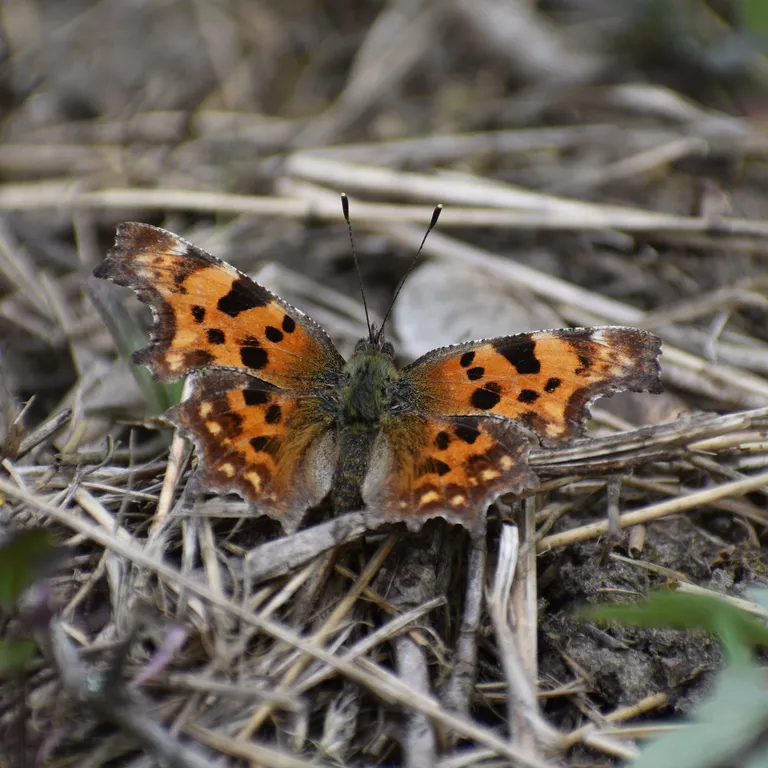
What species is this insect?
Polygonia c-album
